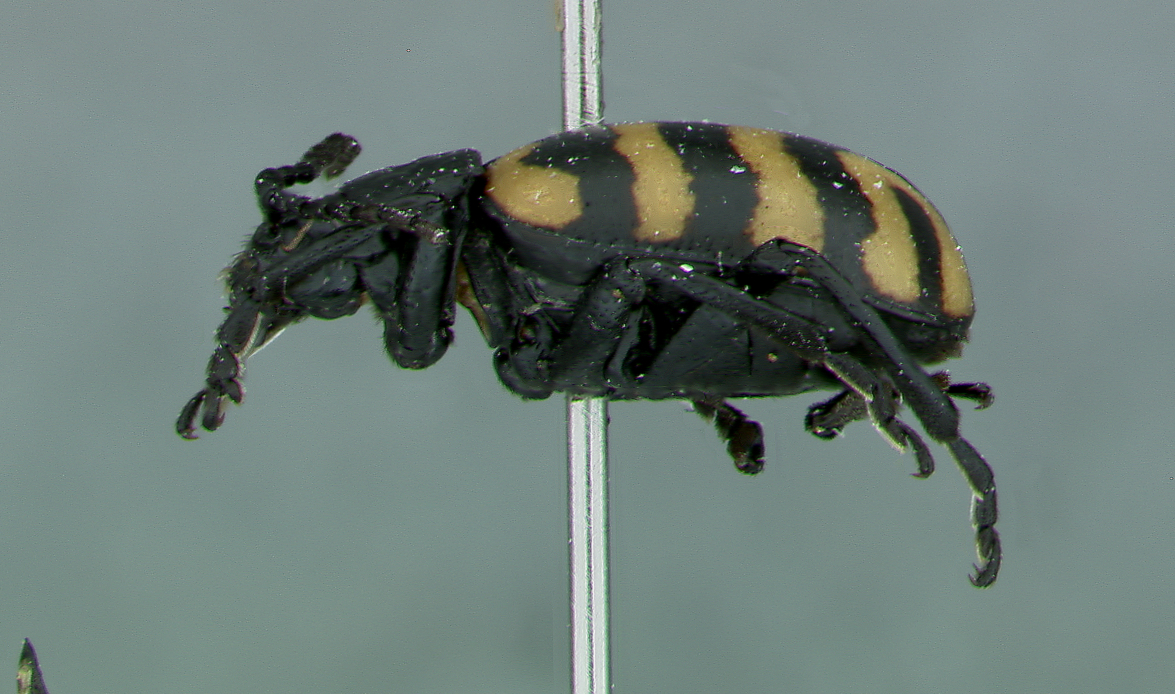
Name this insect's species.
Yunnaniata konstantinovi
